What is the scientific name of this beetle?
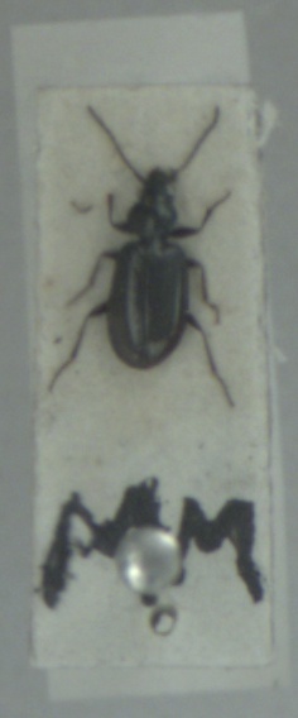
Bembidion aeneum
